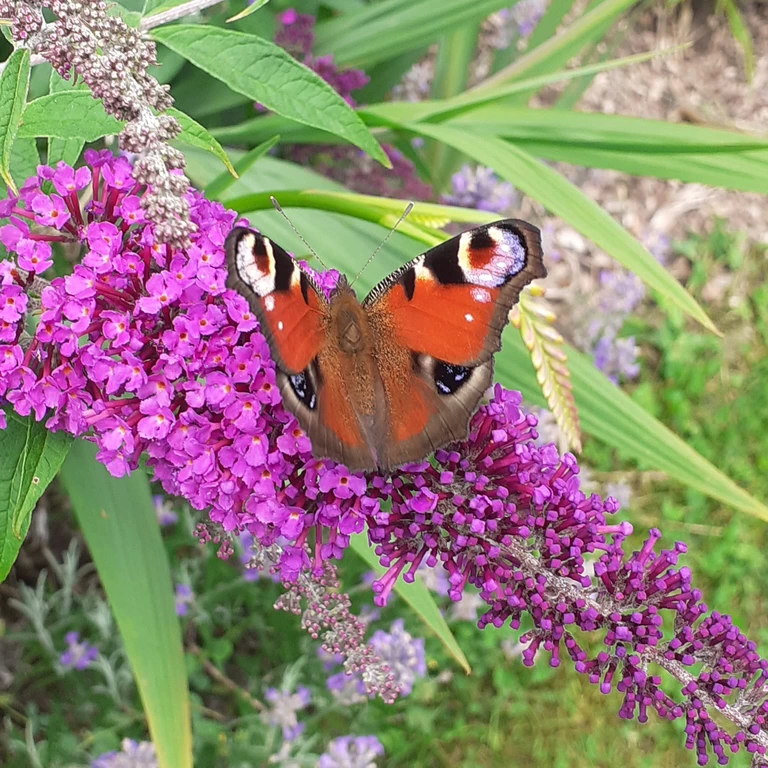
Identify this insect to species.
Aglais io
